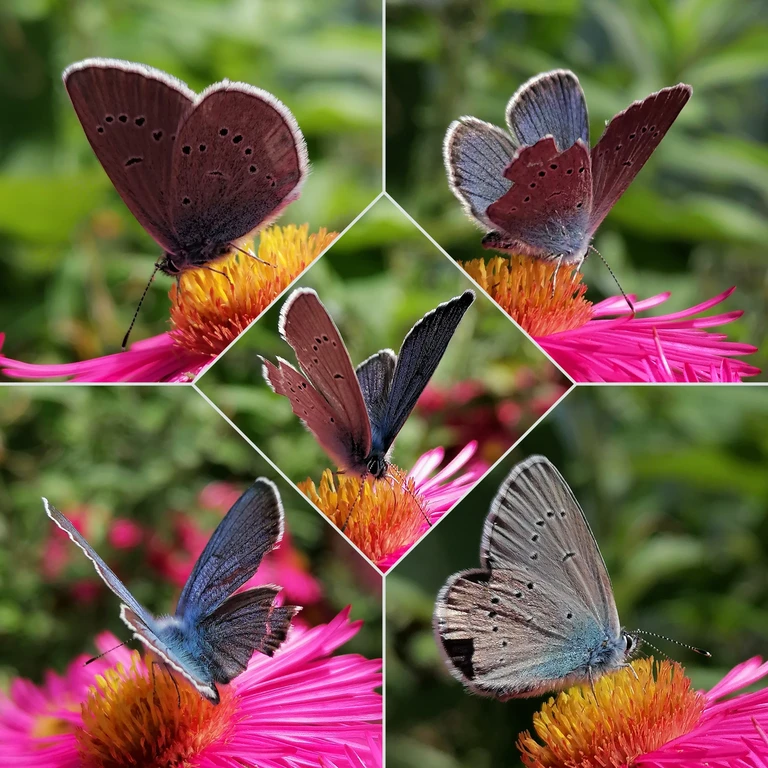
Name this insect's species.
Cyaniris semiargus
